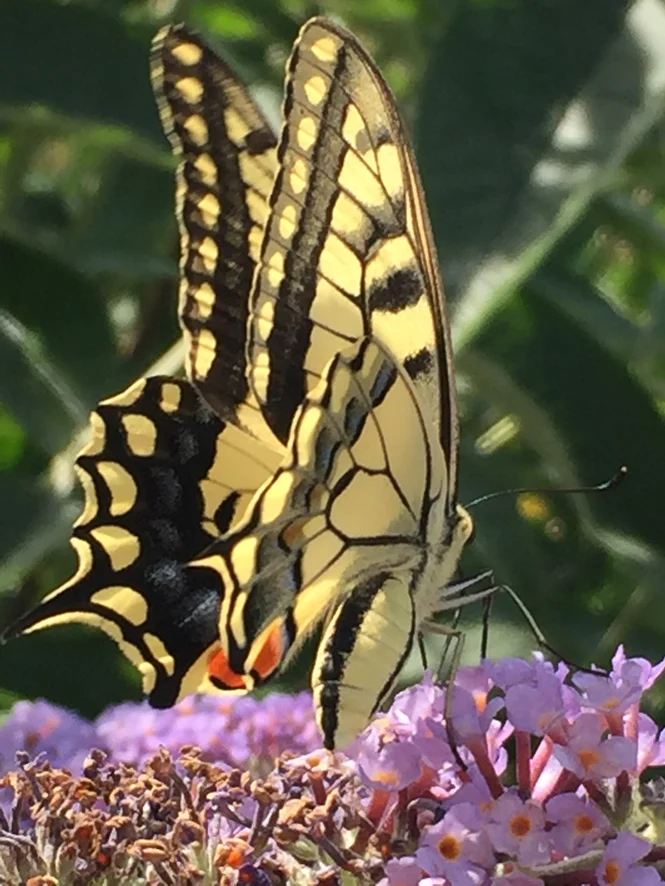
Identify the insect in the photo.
Papilio machaon
